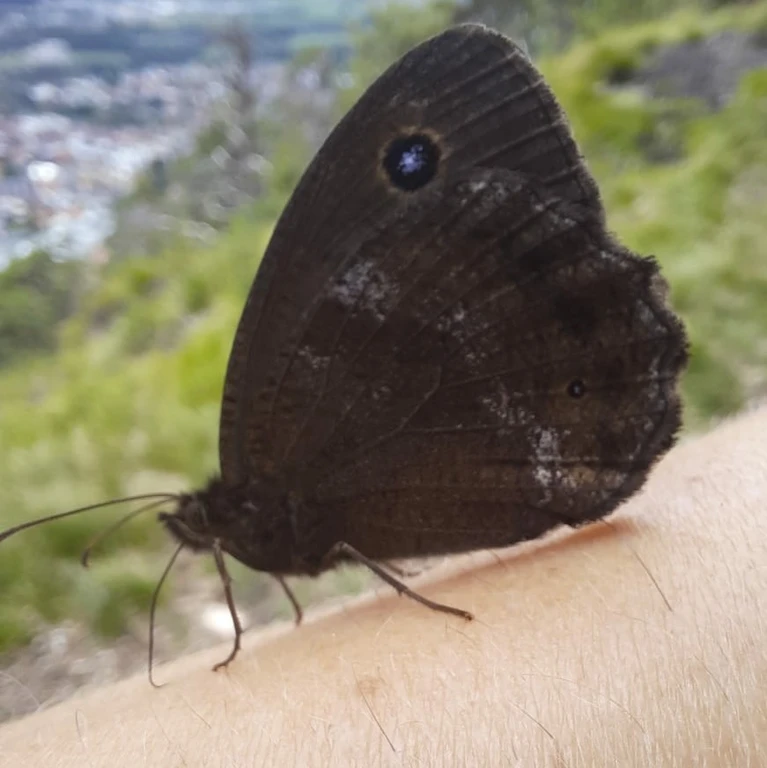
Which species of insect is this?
Minois dryas
